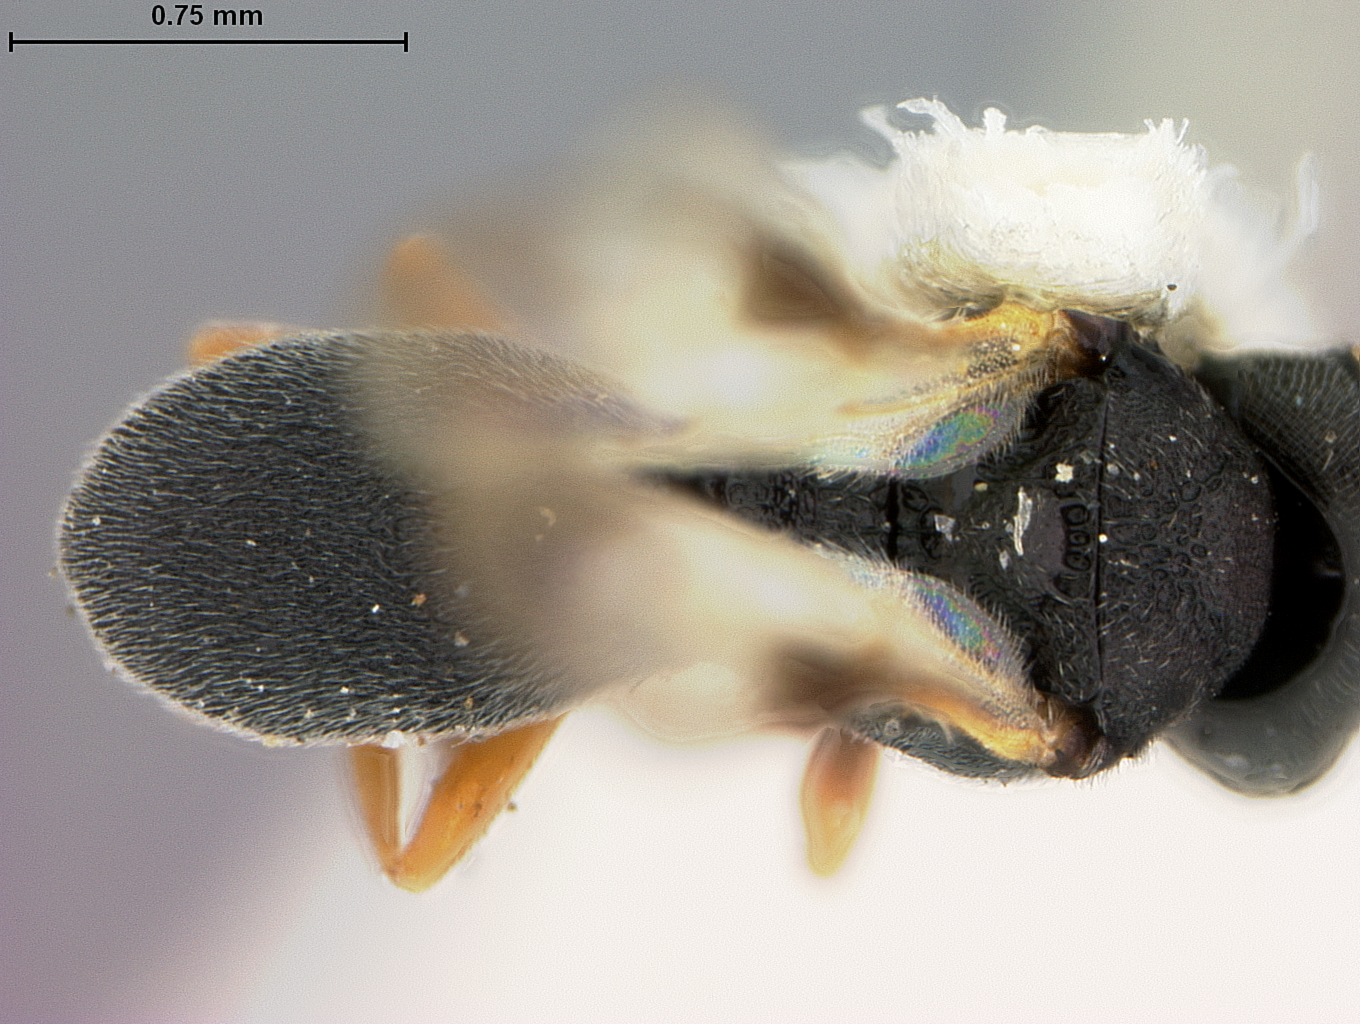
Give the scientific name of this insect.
Chelonus empherus
